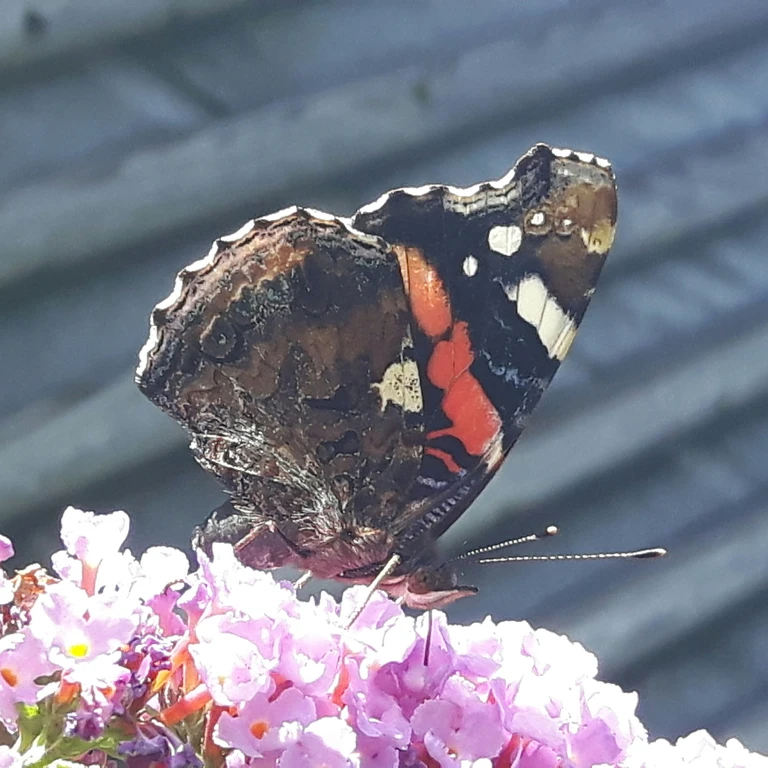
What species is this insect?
Vanessa atalanta
